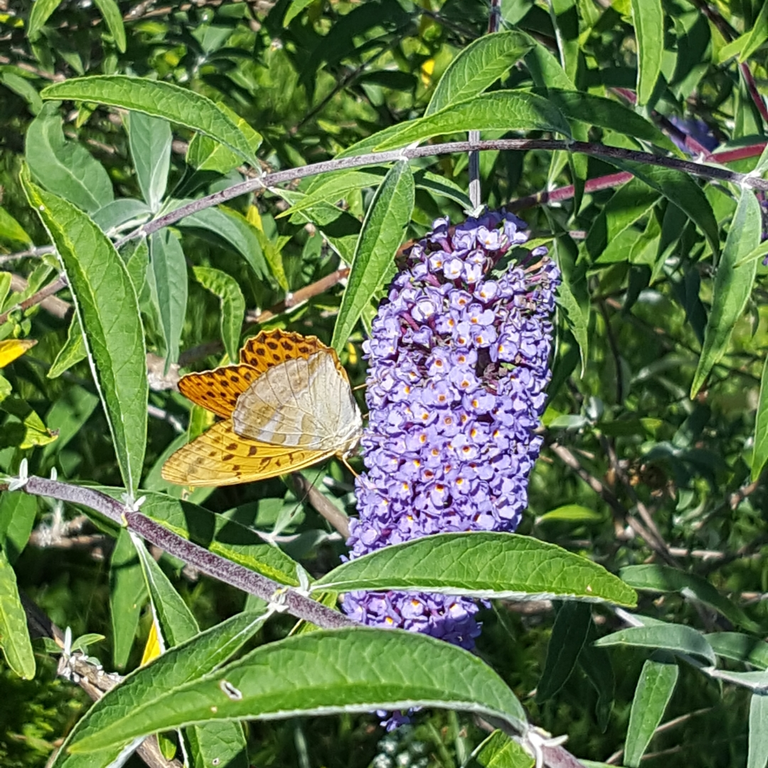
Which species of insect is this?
Argynnis paphia
